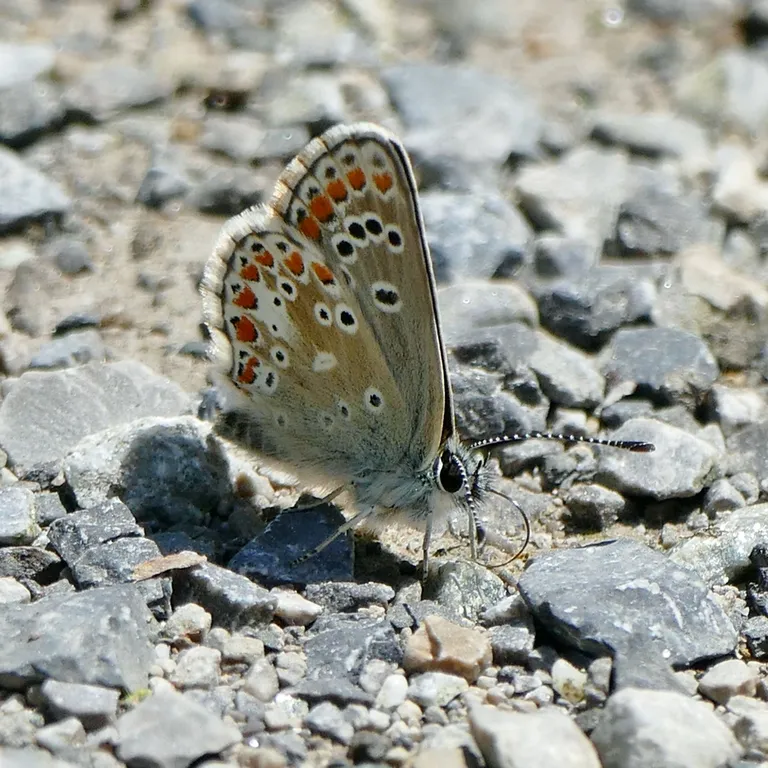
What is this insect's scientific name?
Aricia agestis/artaxerxes
